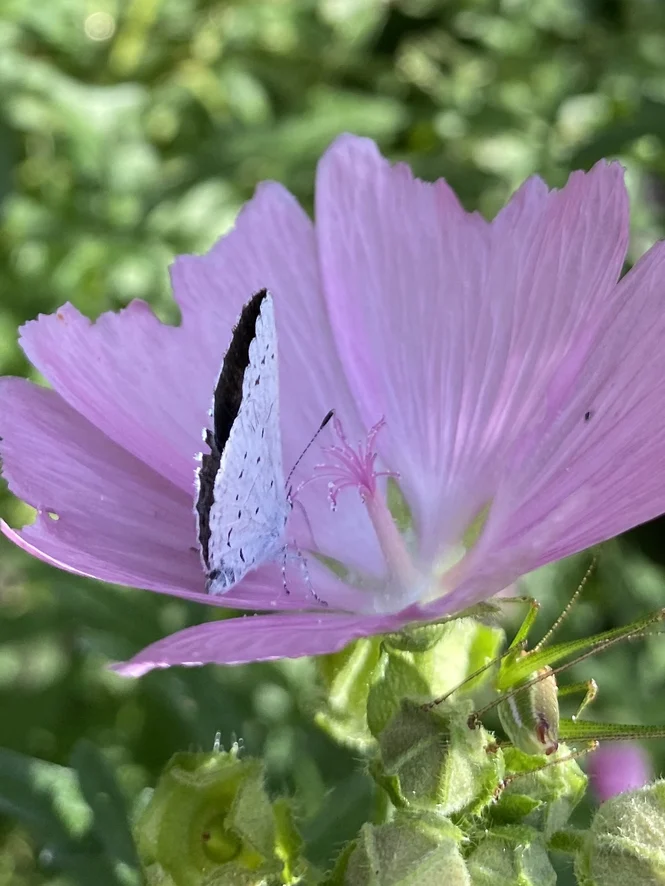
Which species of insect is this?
Celastrina argiolus
